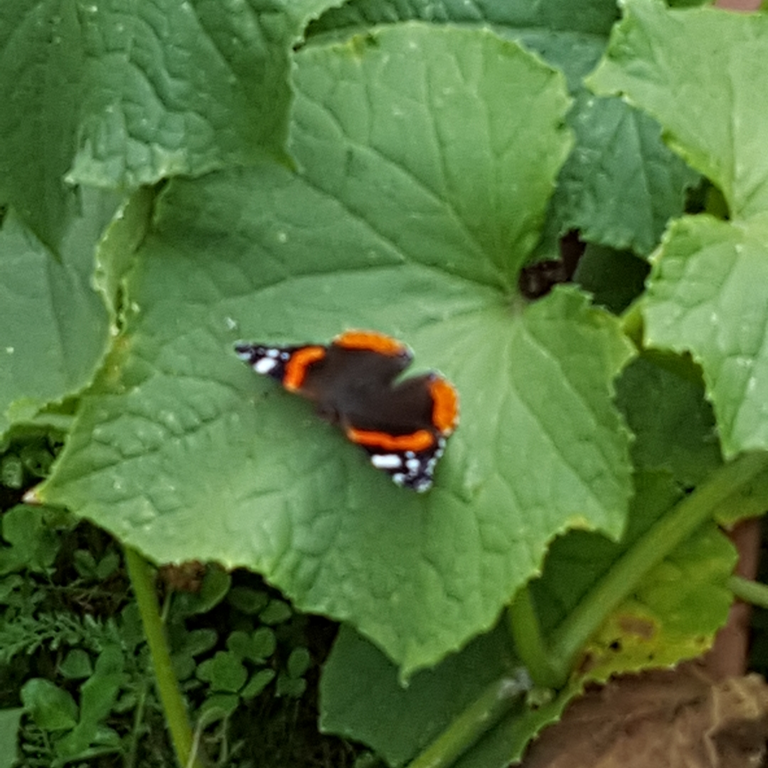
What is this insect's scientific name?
Vanessa atalanta
